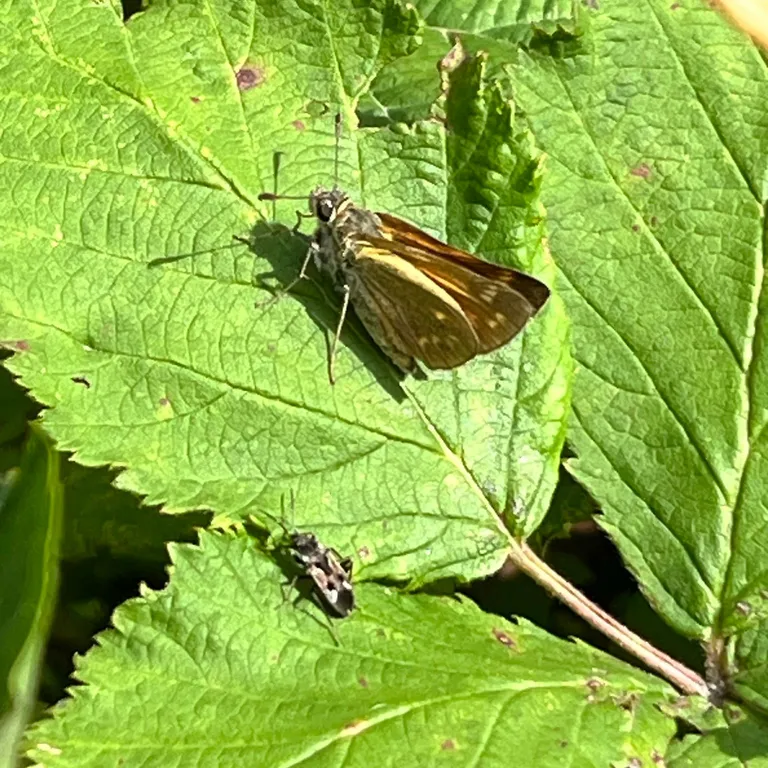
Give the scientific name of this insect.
Ochlodes sylvanus (also Ochlodes venata)
